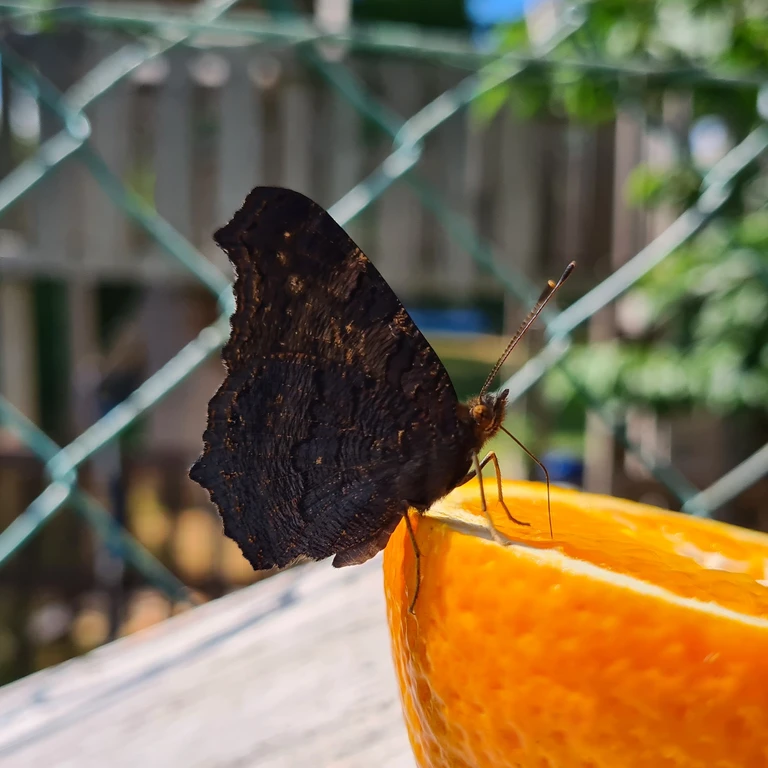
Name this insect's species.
Aglais io
